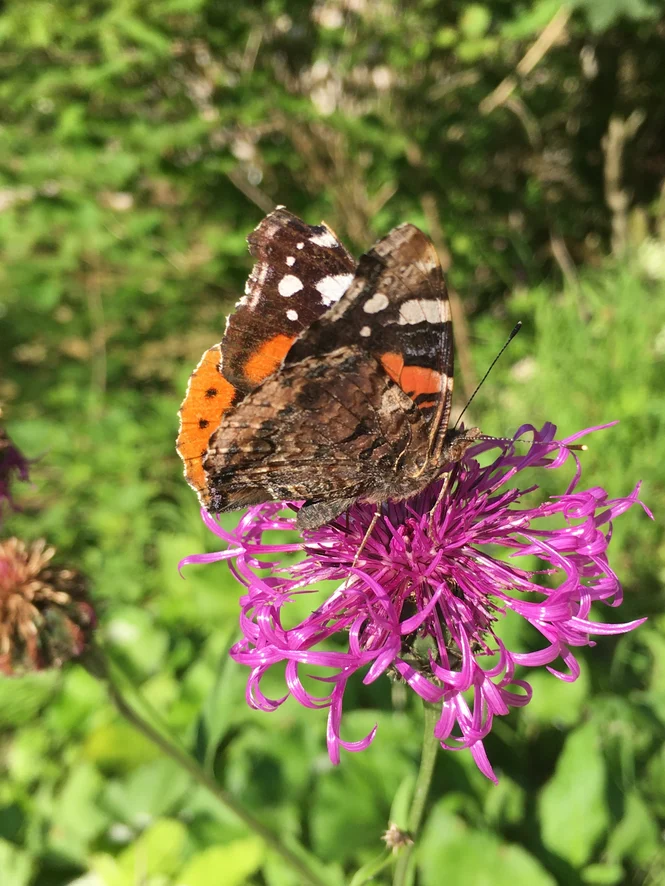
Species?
Vanessa atalanta
